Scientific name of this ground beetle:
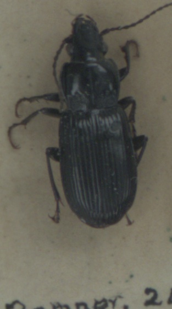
Pterostichus anthracinus
